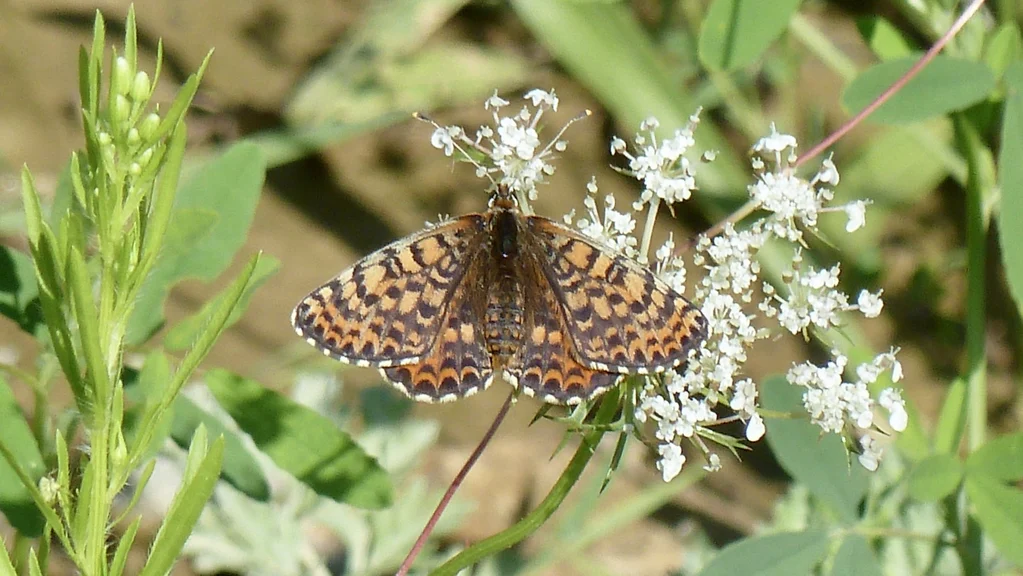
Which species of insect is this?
Melitaea didyma
